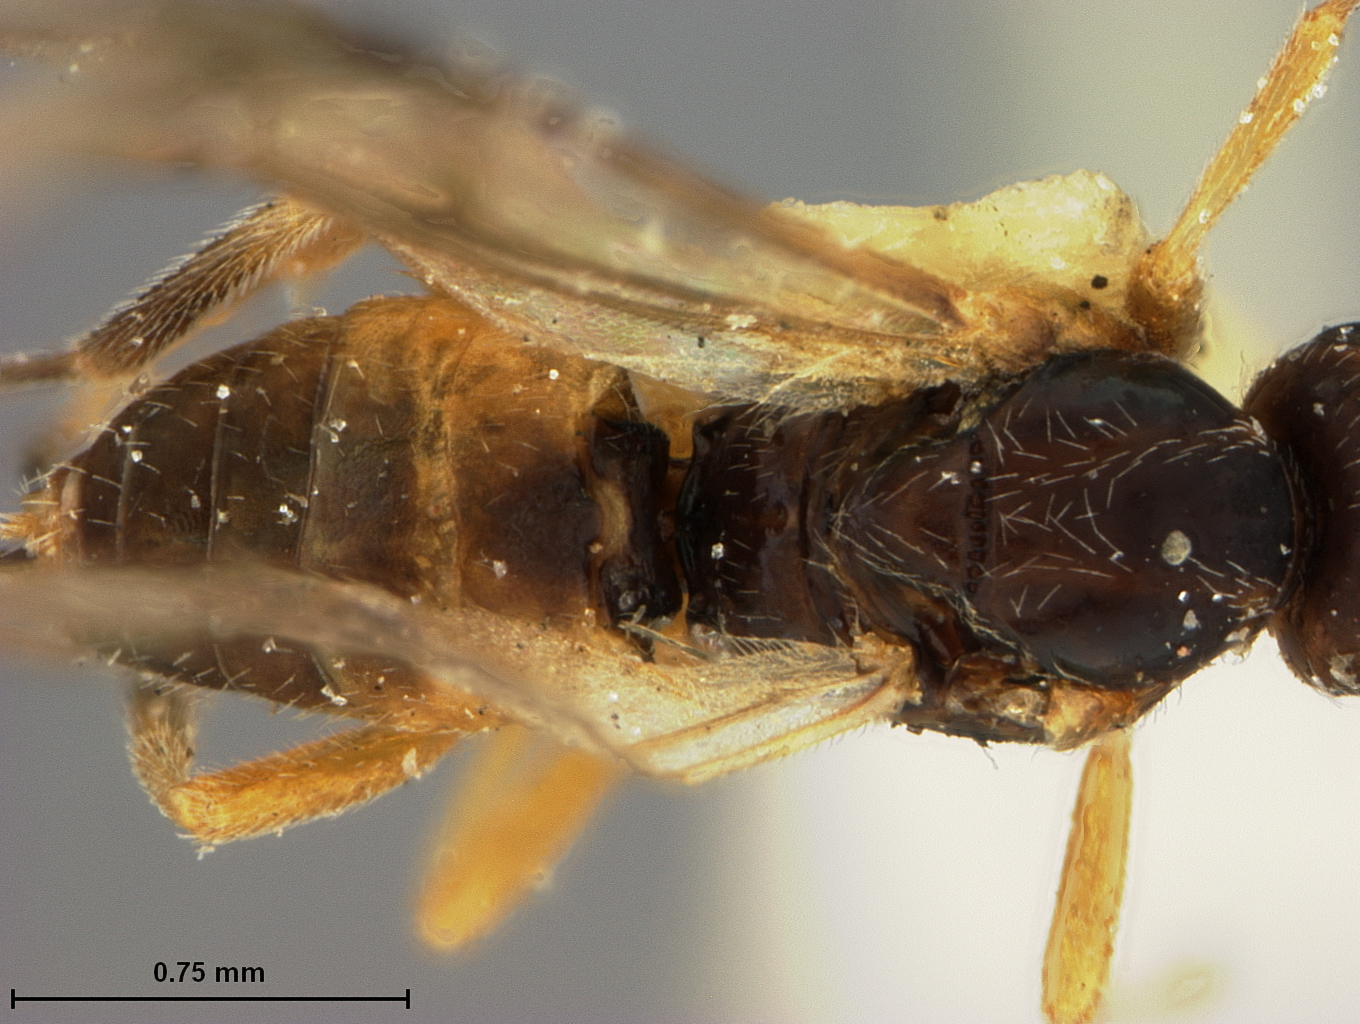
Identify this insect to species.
Bracon fungicola
